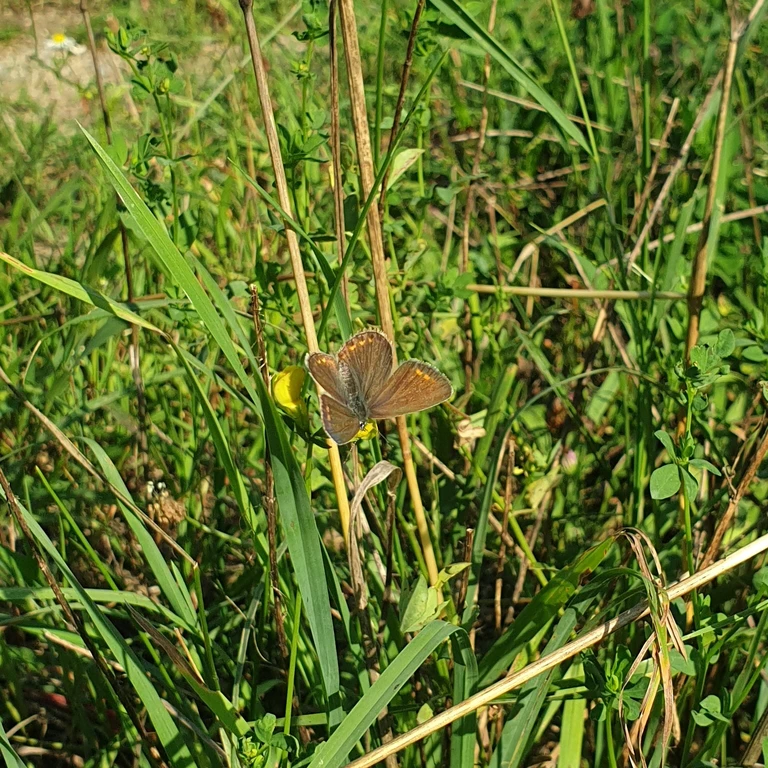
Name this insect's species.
Polyommatus icarus
